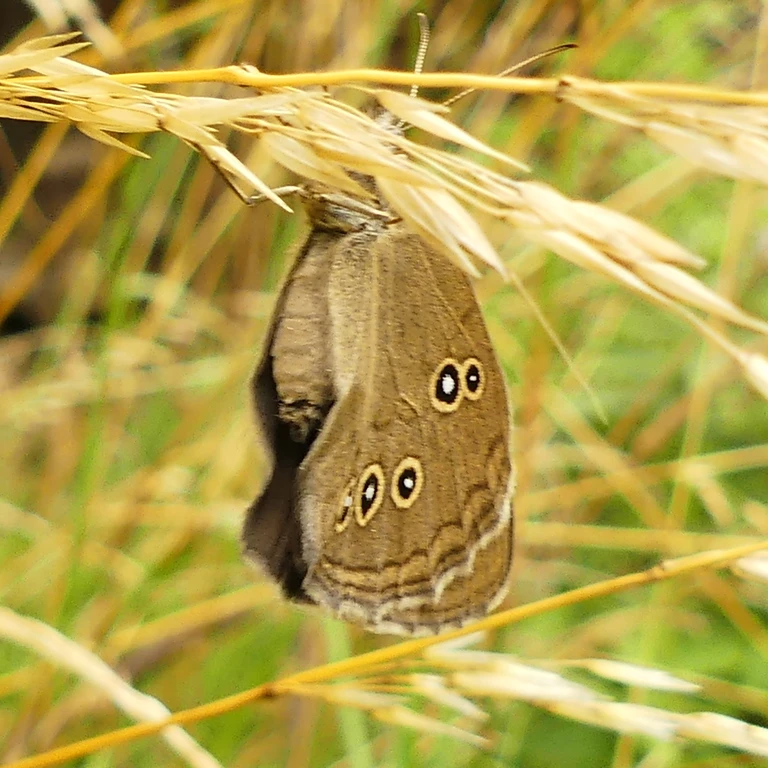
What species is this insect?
Aphantopus hyperantus
